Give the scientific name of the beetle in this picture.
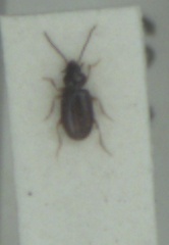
Tachys bistriatus
